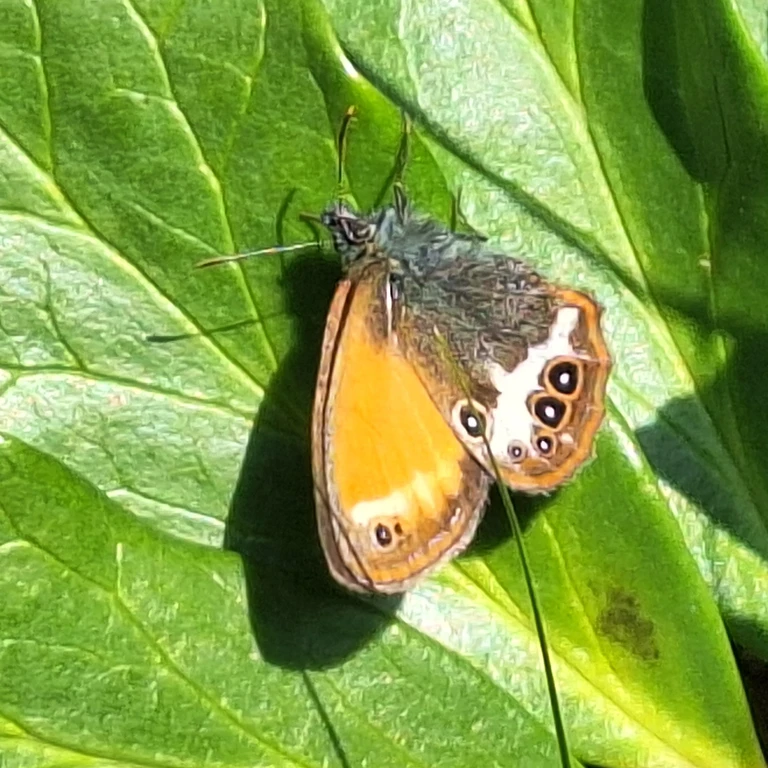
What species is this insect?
Coenonympha arcania
